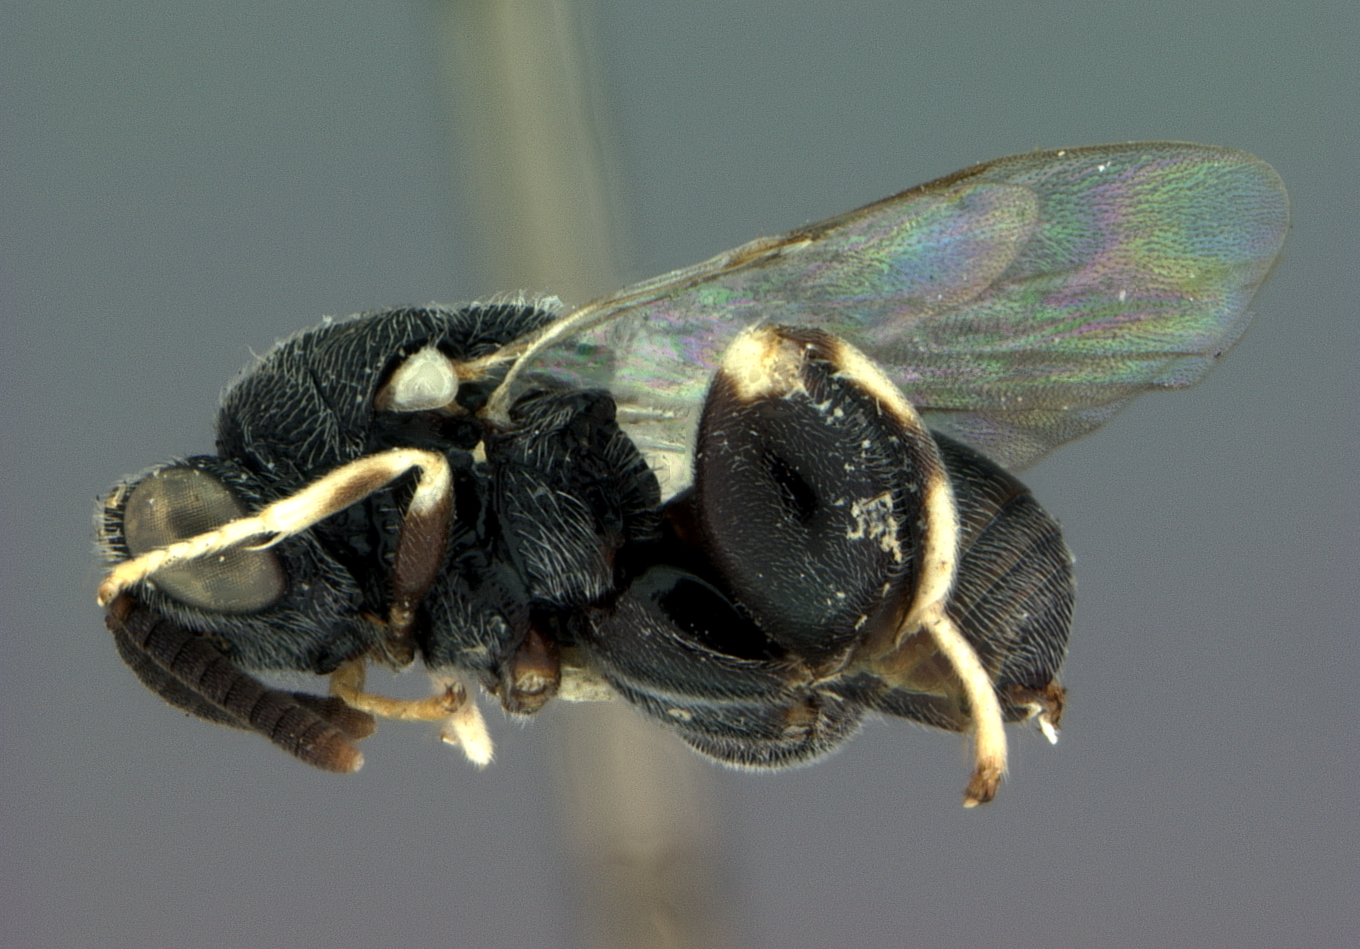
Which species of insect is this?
Chalcis banksi
